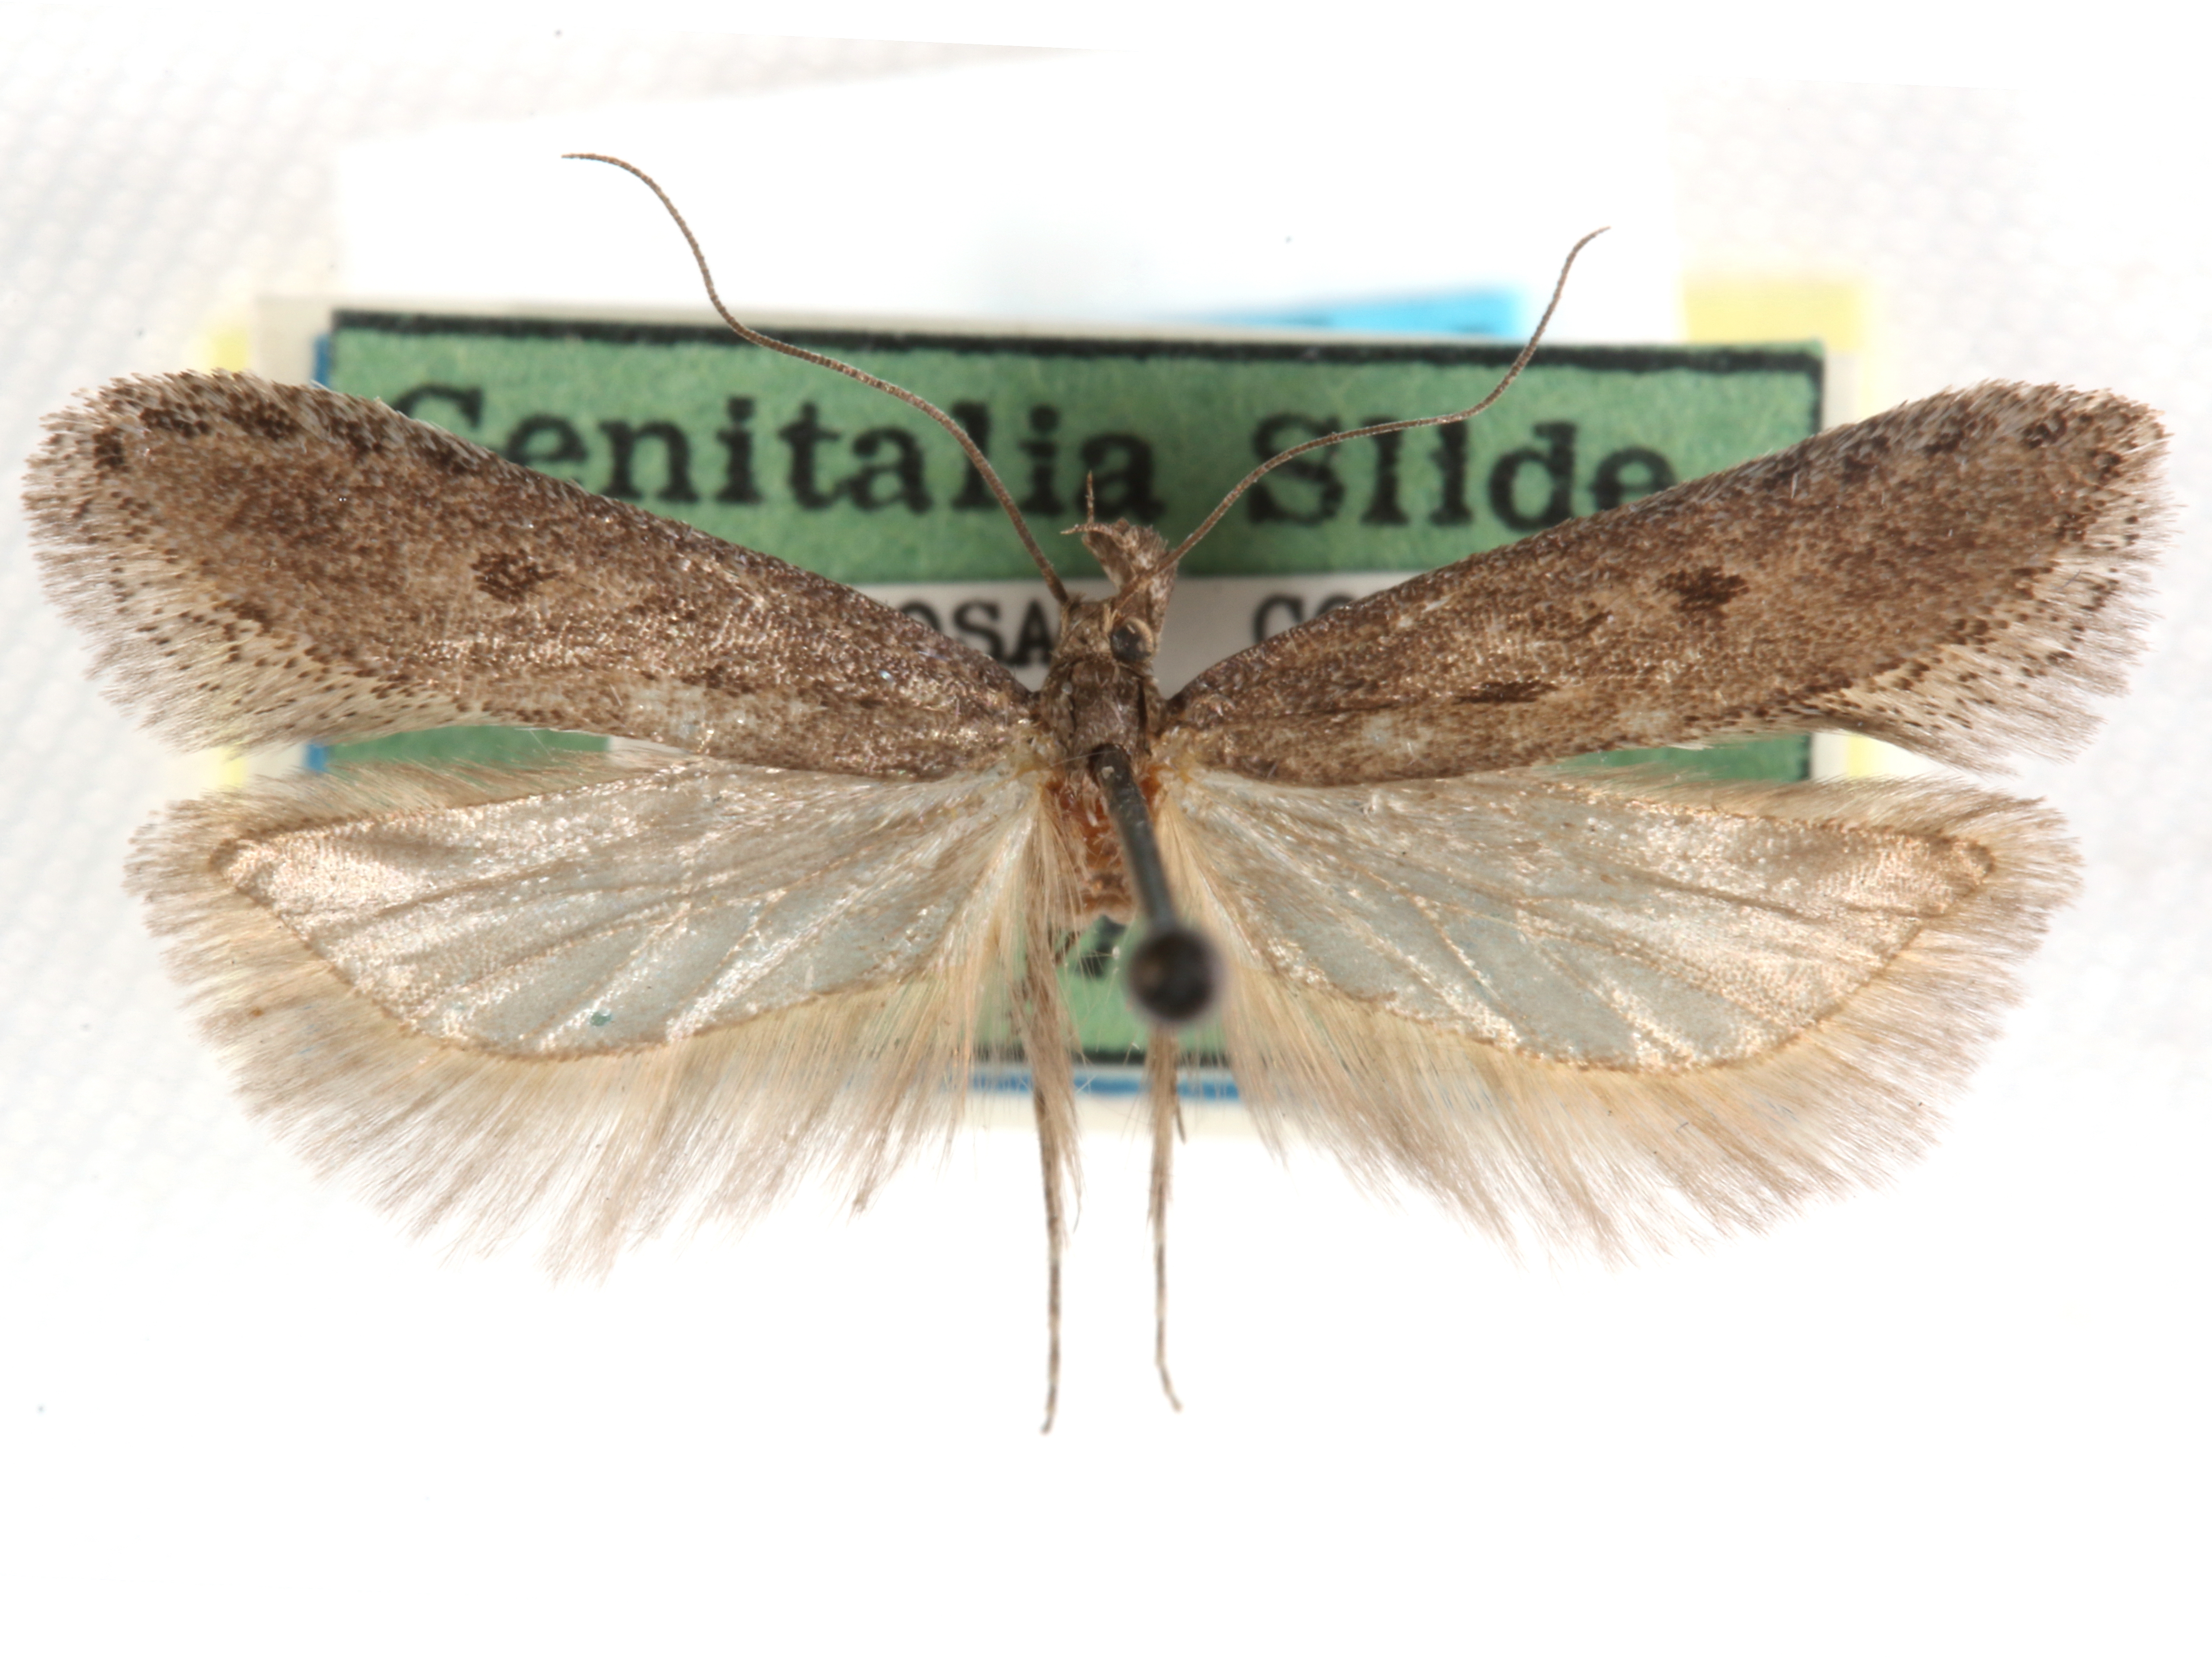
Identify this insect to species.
Chionodes cusor
